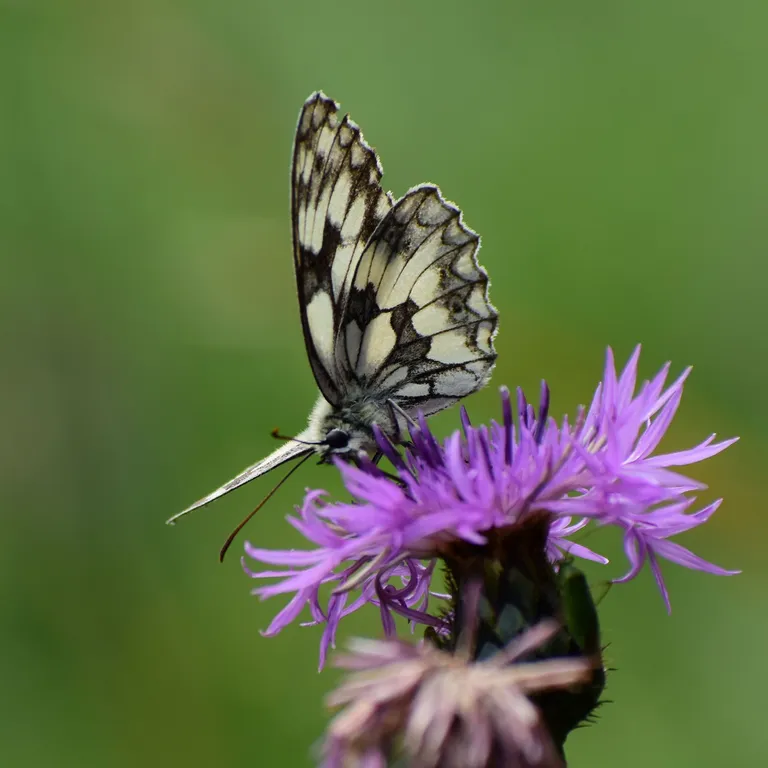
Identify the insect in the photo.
Melanargia galathea
